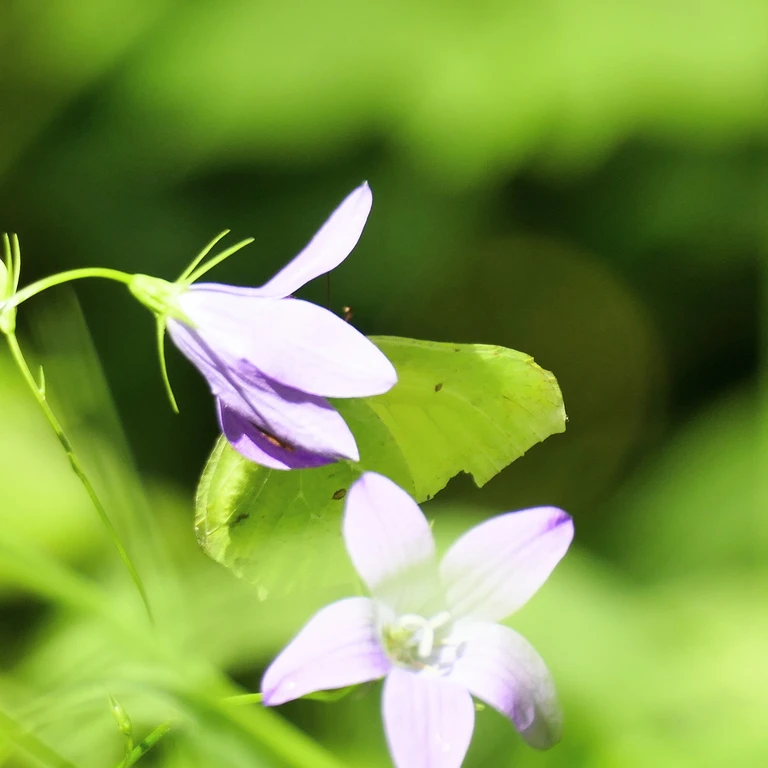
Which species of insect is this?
Gonepteryx rhamni
